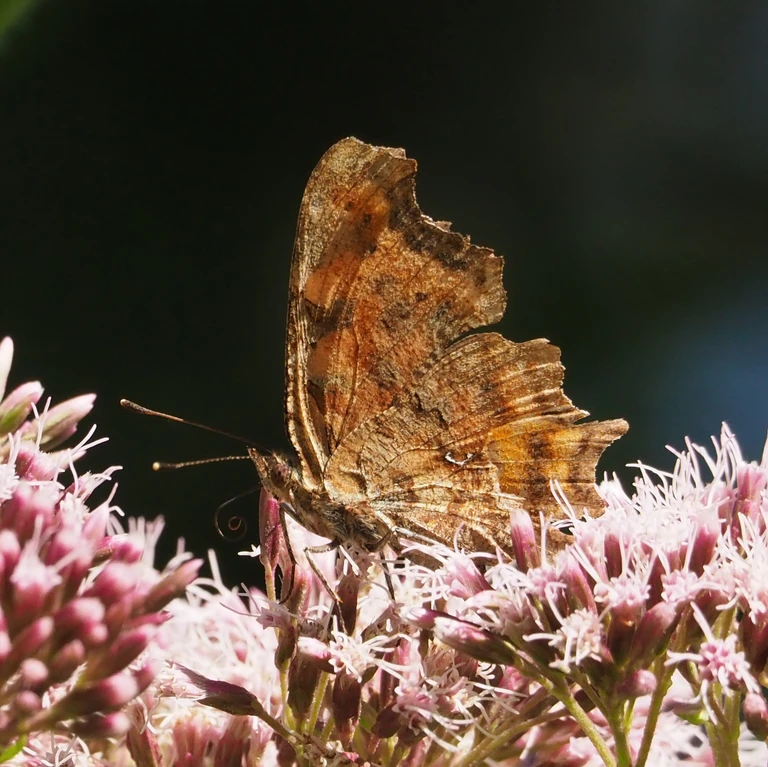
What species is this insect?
Polygonia c-album
